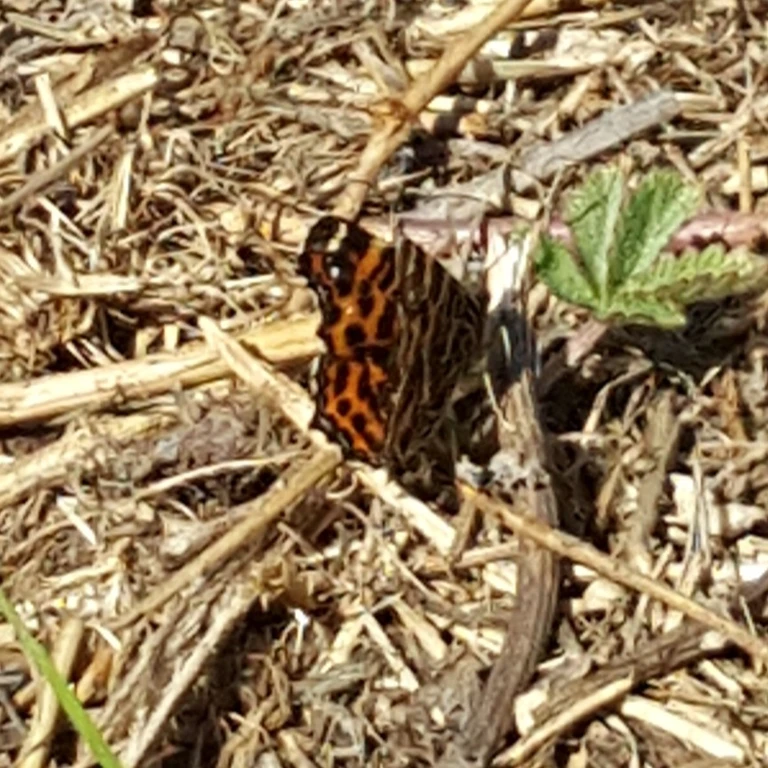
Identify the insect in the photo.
Araschnia levana
